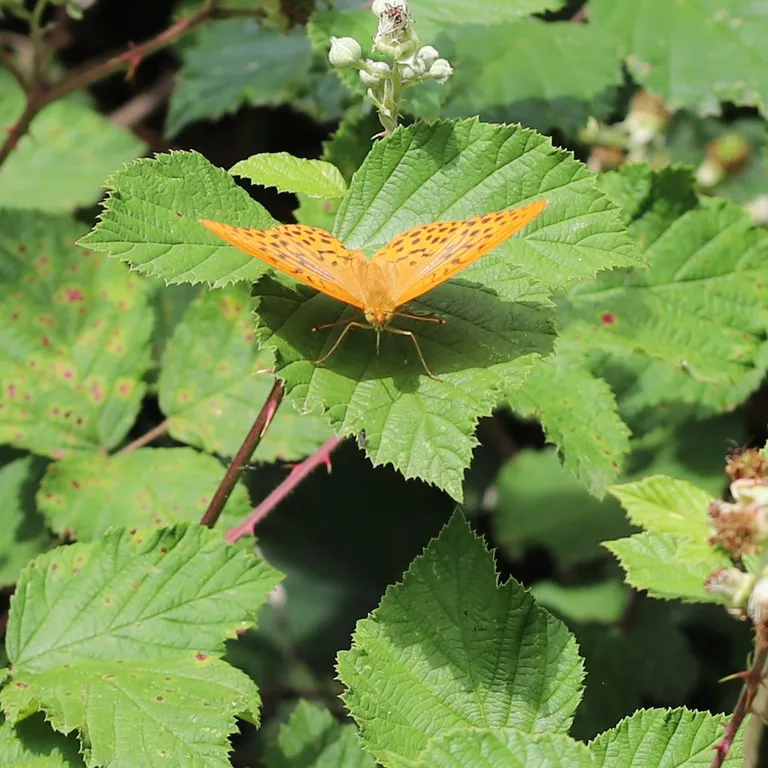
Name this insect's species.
Argynnis paphia
